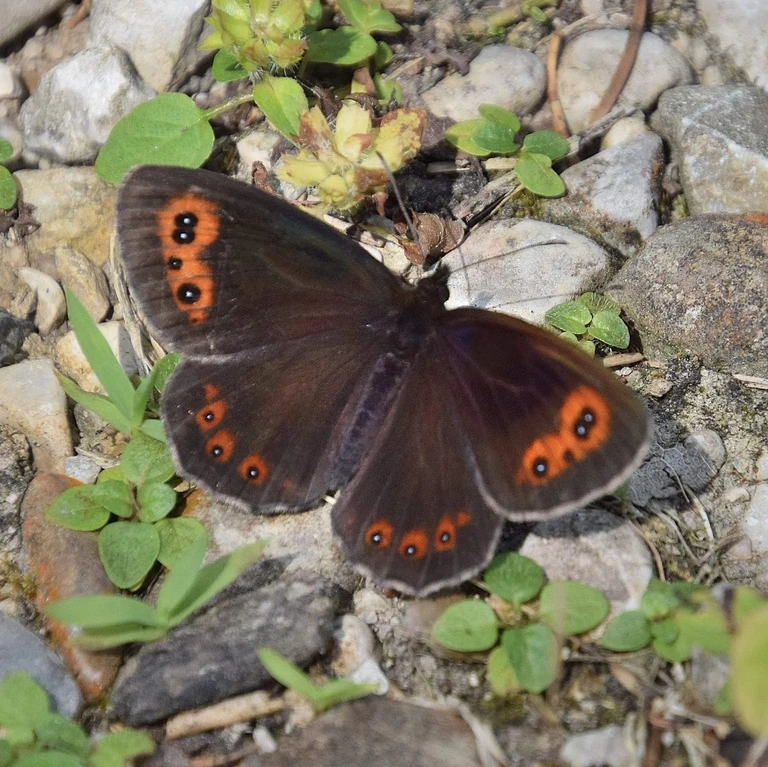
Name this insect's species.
Erebia aethiops
